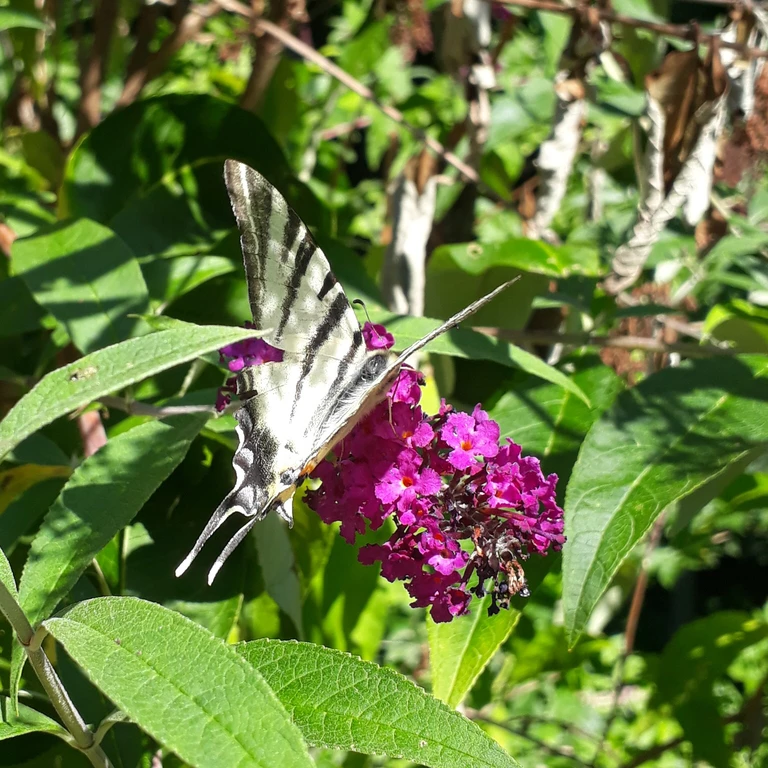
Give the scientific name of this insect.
Iphiclides podalirius
